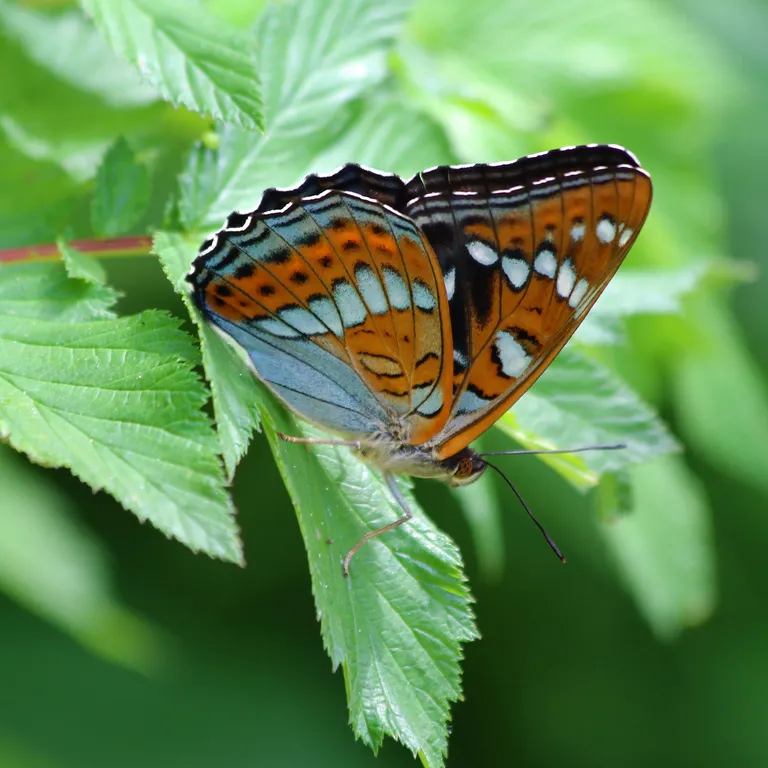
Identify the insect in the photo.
Limenitis populi
